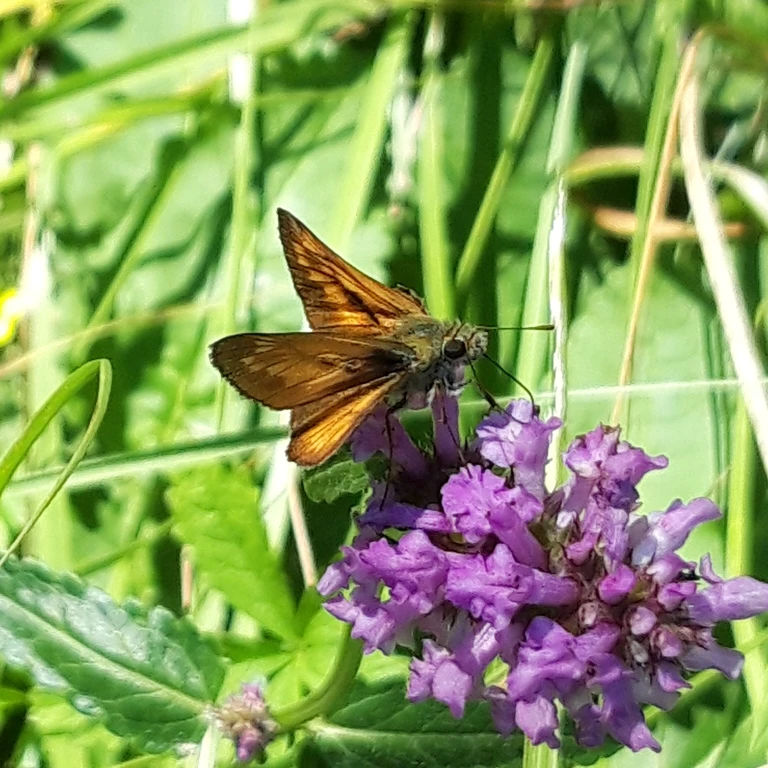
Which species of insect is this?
Ochlodes sylvanus (also Ochlodes venata)
